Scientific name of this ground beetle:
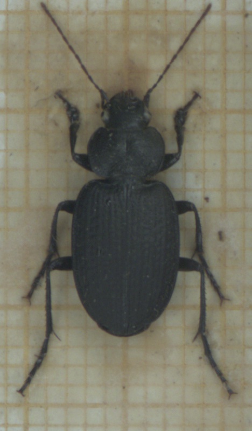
Licinus punctatulus
